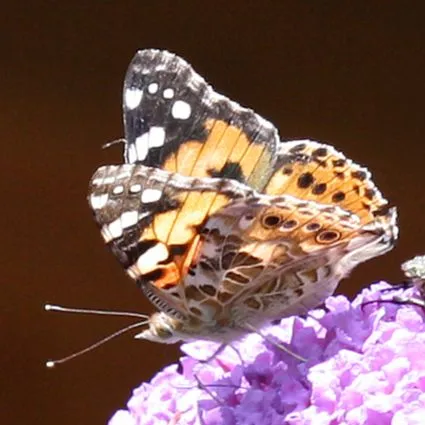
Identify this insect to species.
Vanessa cardui
